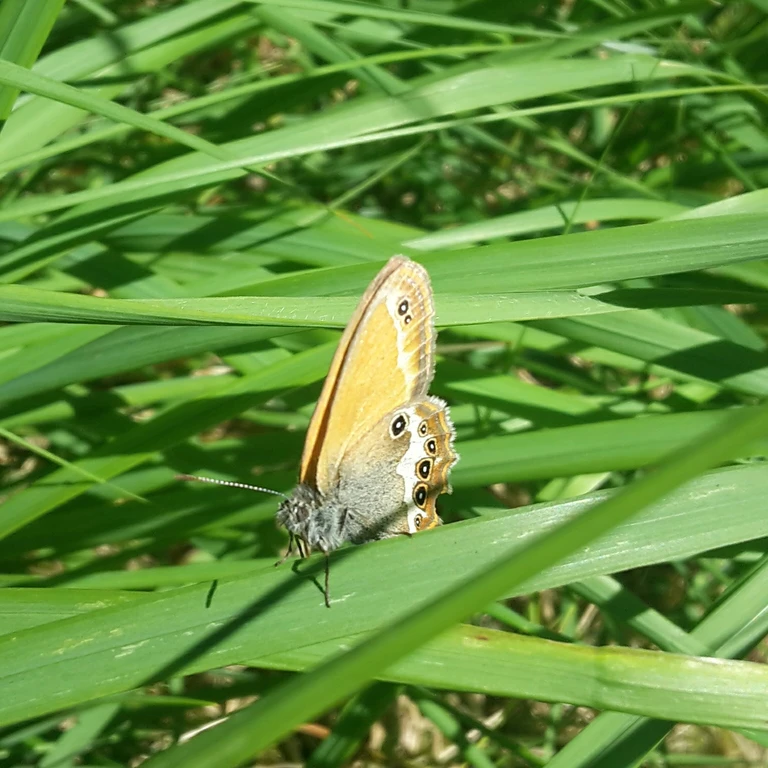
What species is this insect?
Coenonympha arcania
